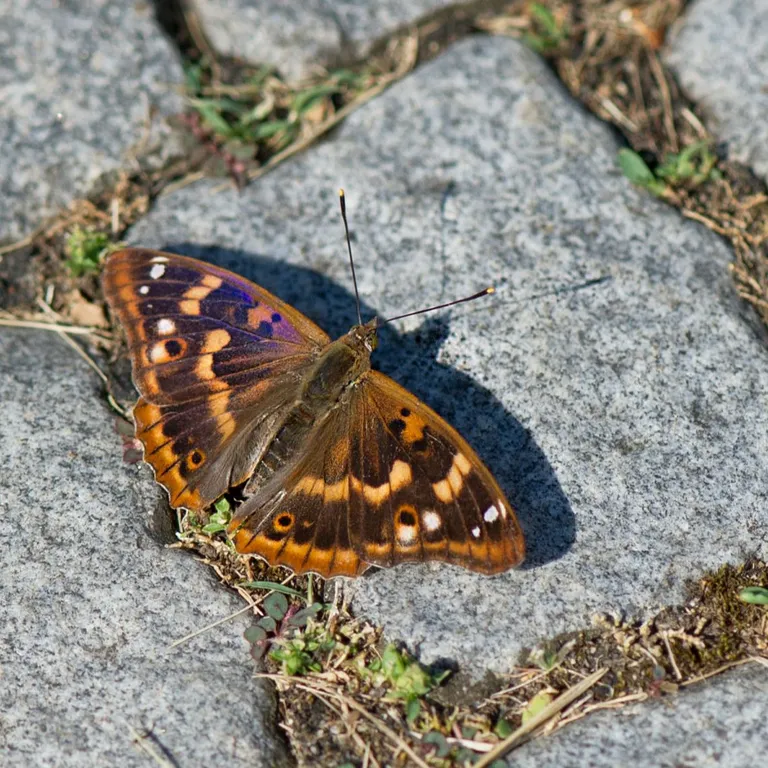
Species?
Apatura ilia
